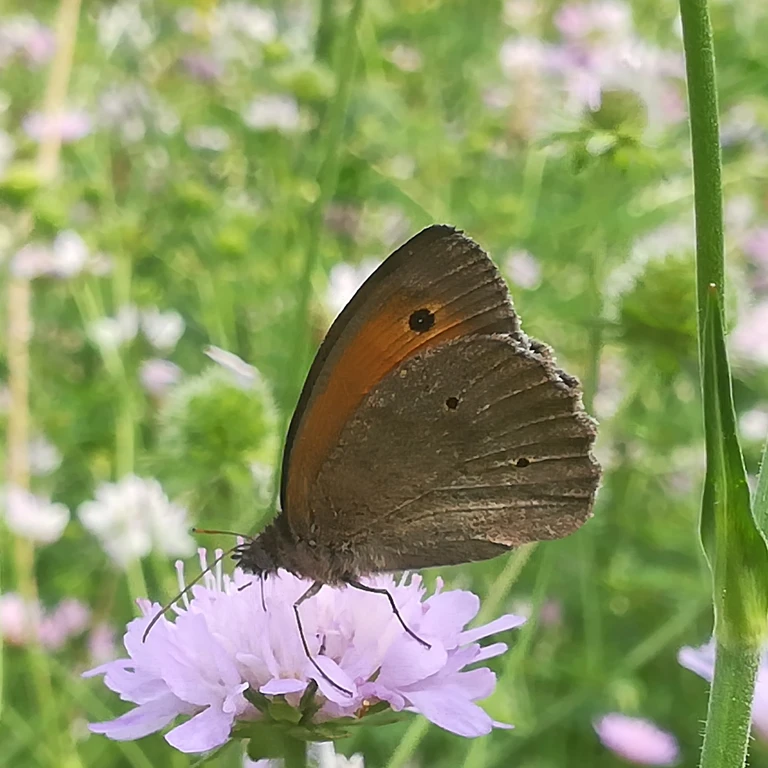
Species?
Maniola jurtina
